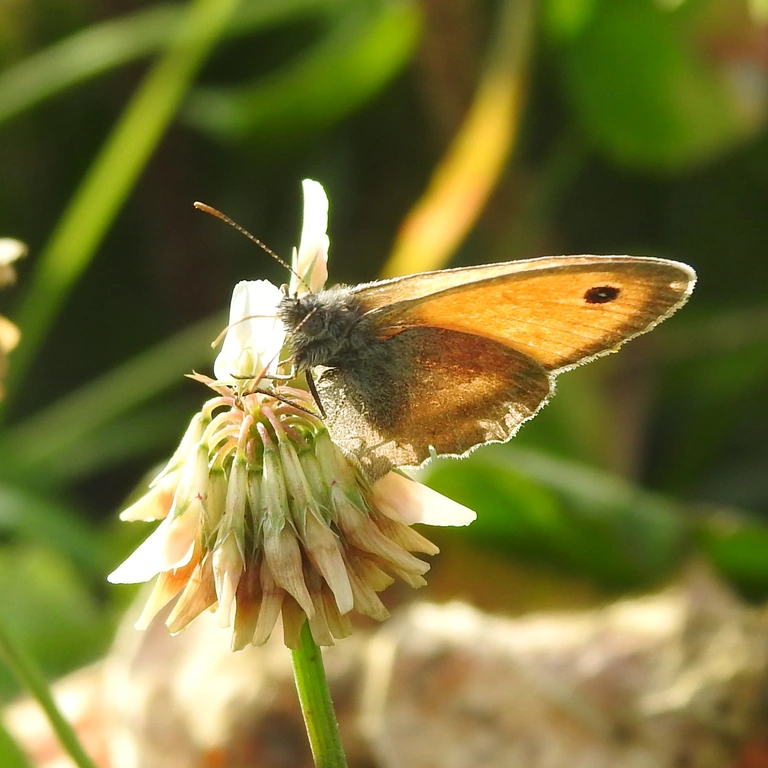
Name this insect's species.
Coenonympha pamphilus
